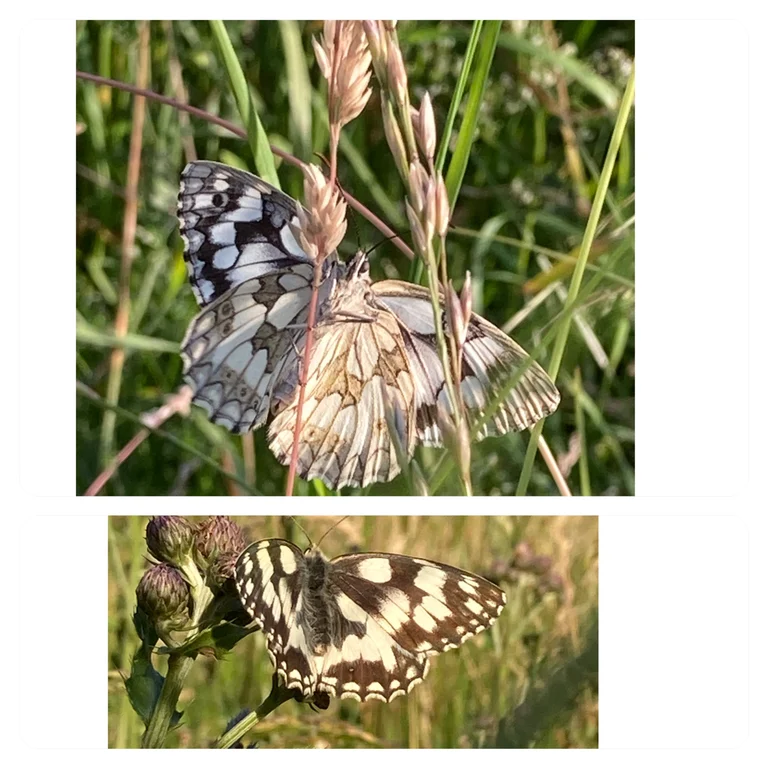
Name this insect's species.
Melanargia galathea
